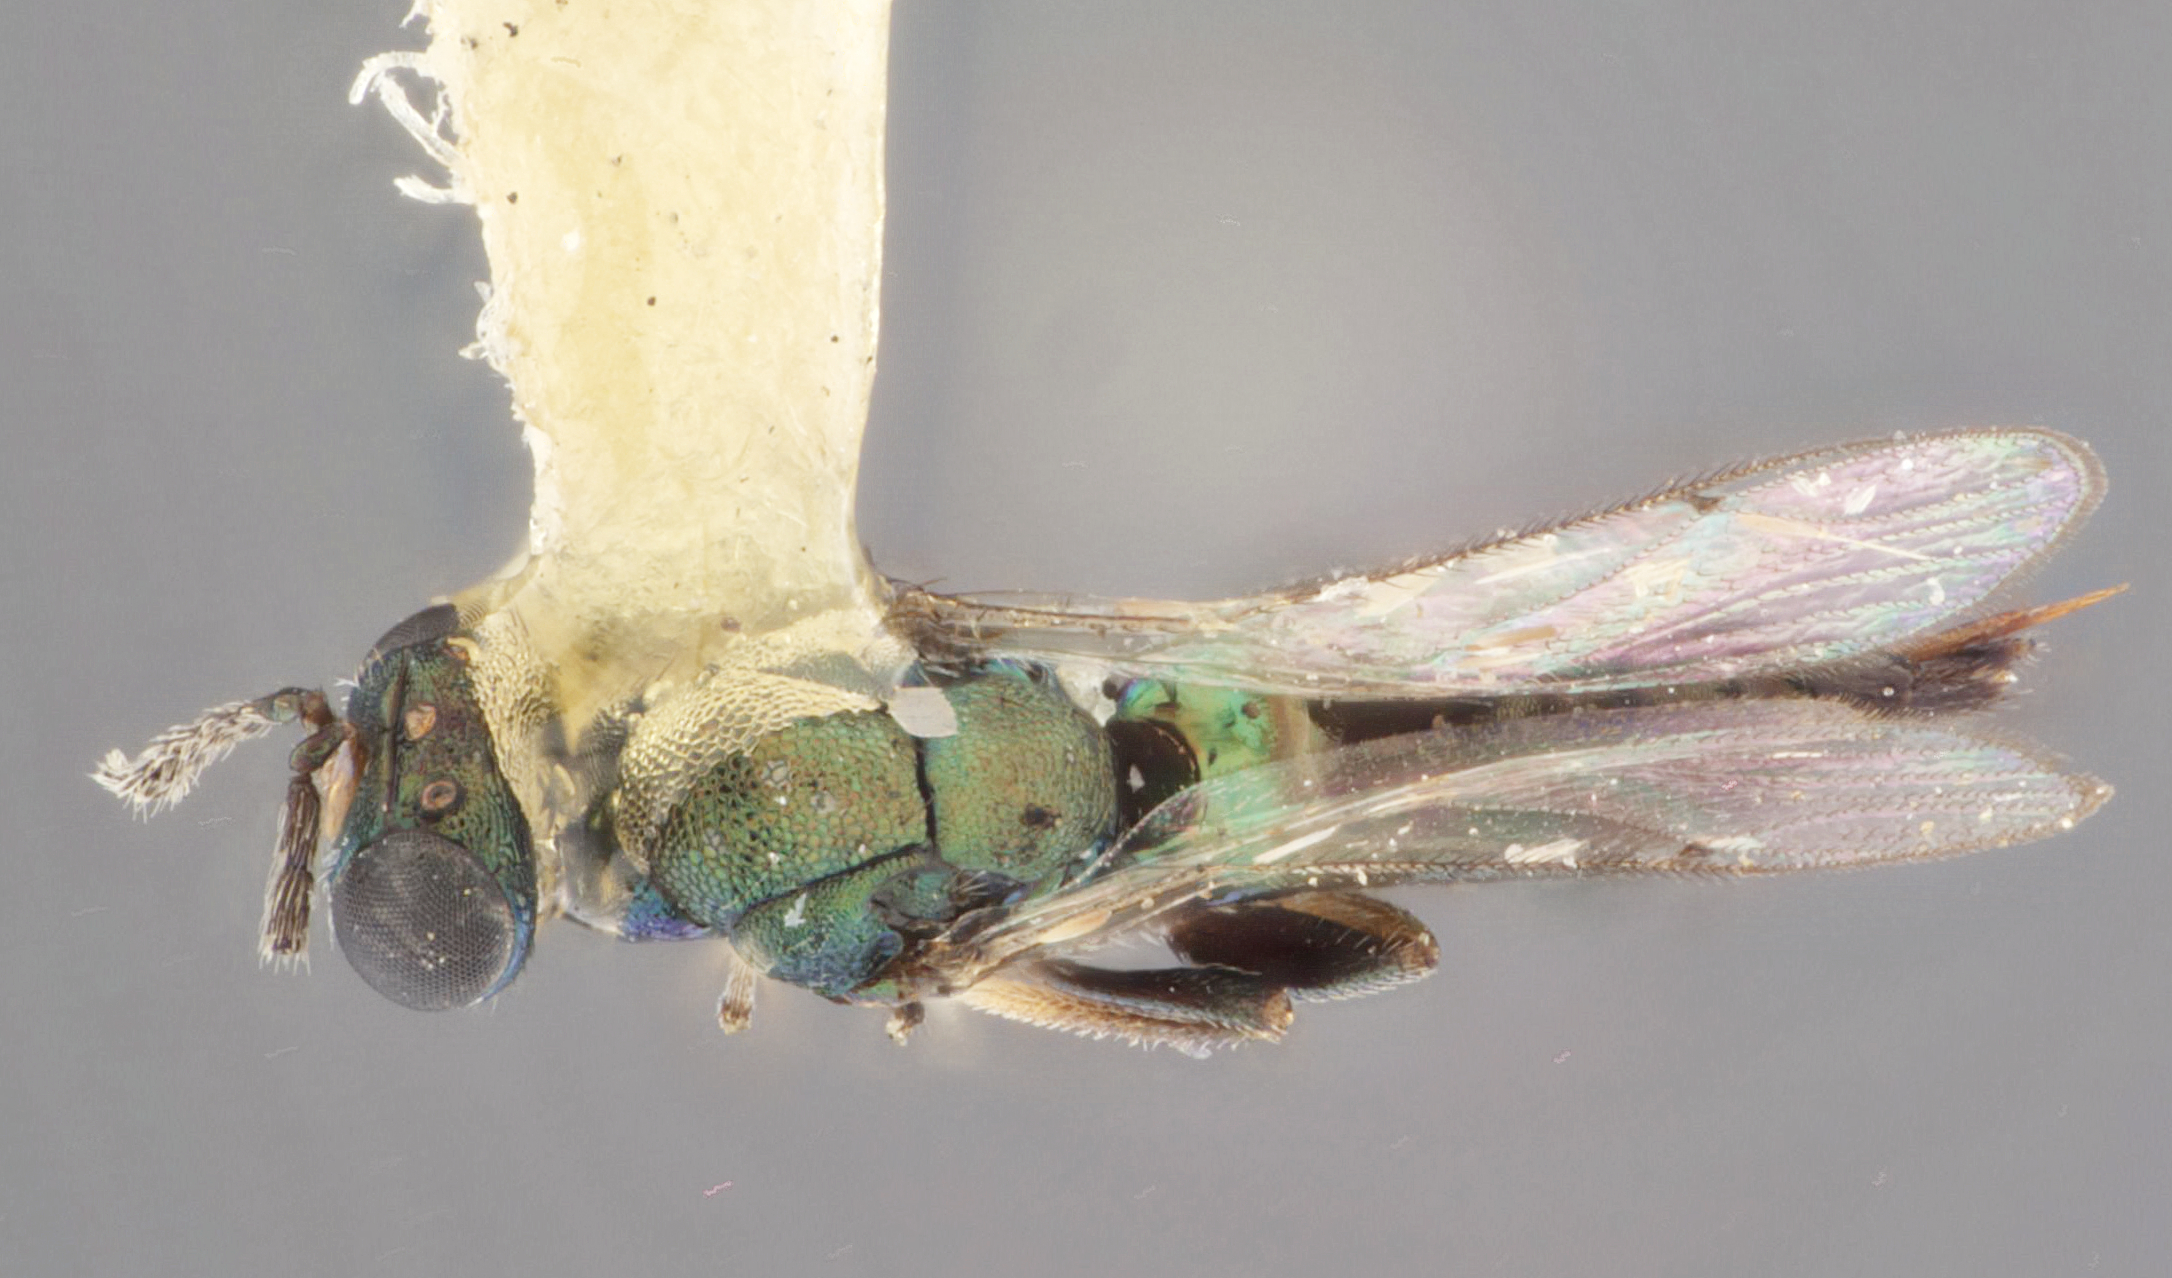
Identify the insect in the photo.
Euderus yapensis
